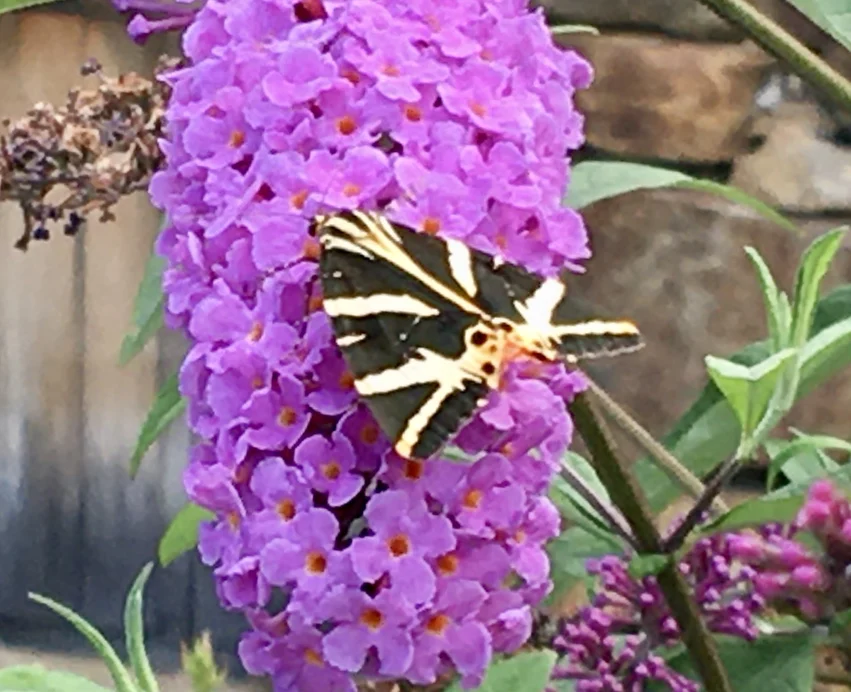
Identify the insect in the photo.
Euplagia quadripunctaria
